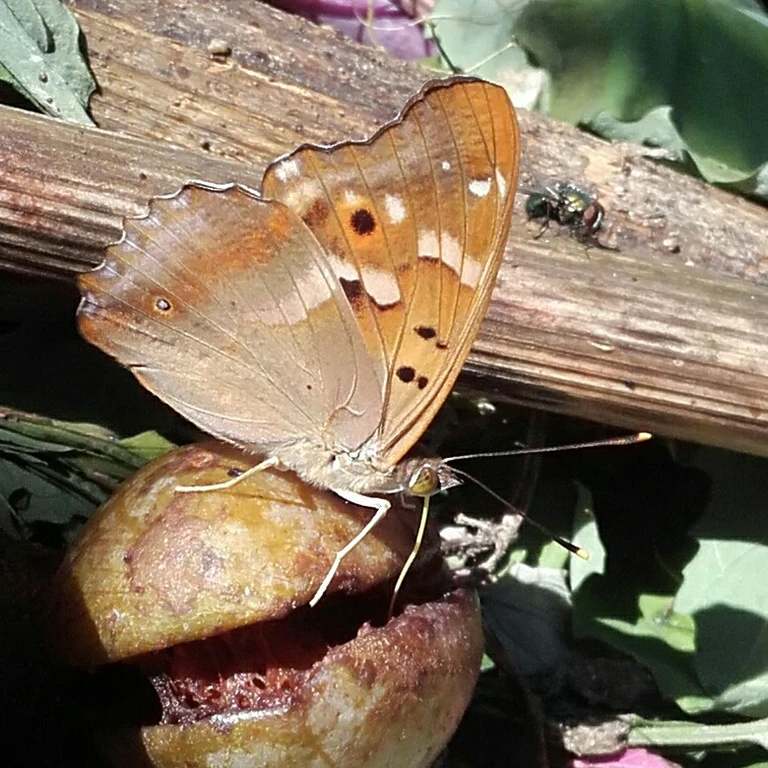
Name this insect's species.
Apatura ilia
